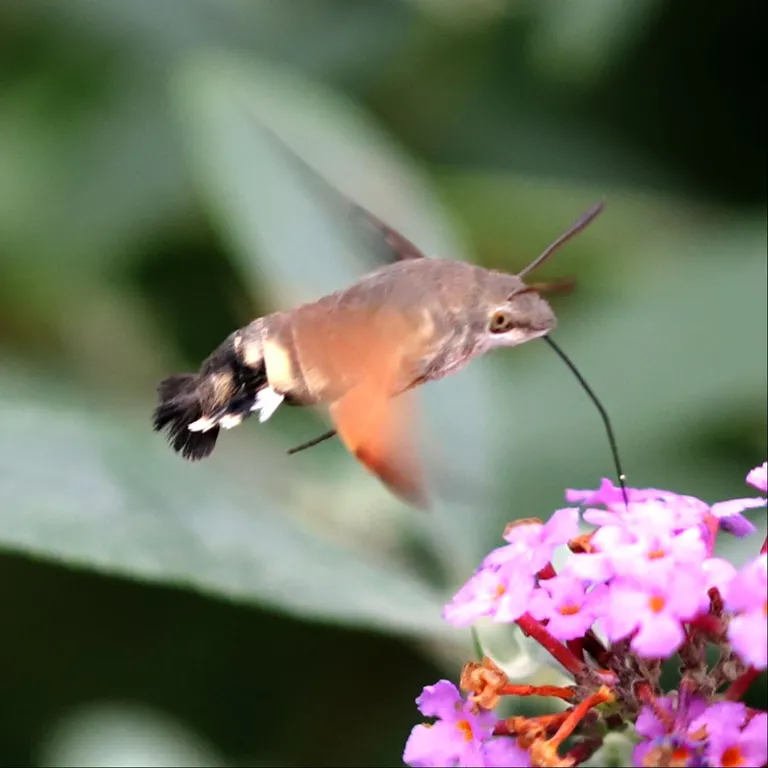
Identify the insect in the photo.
Macroglossum stellatarum
